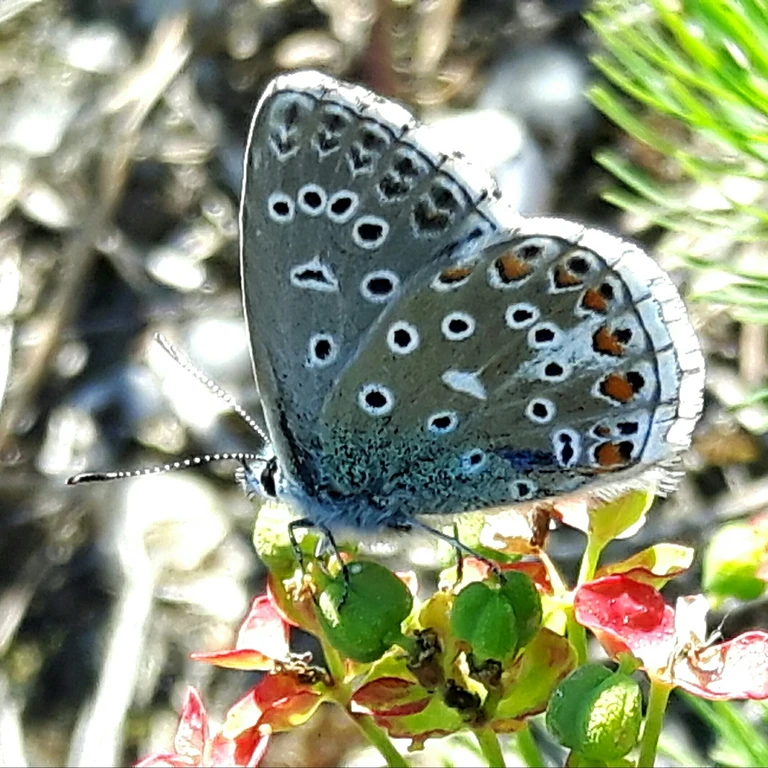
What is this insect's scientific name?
Lysandra bellargus
